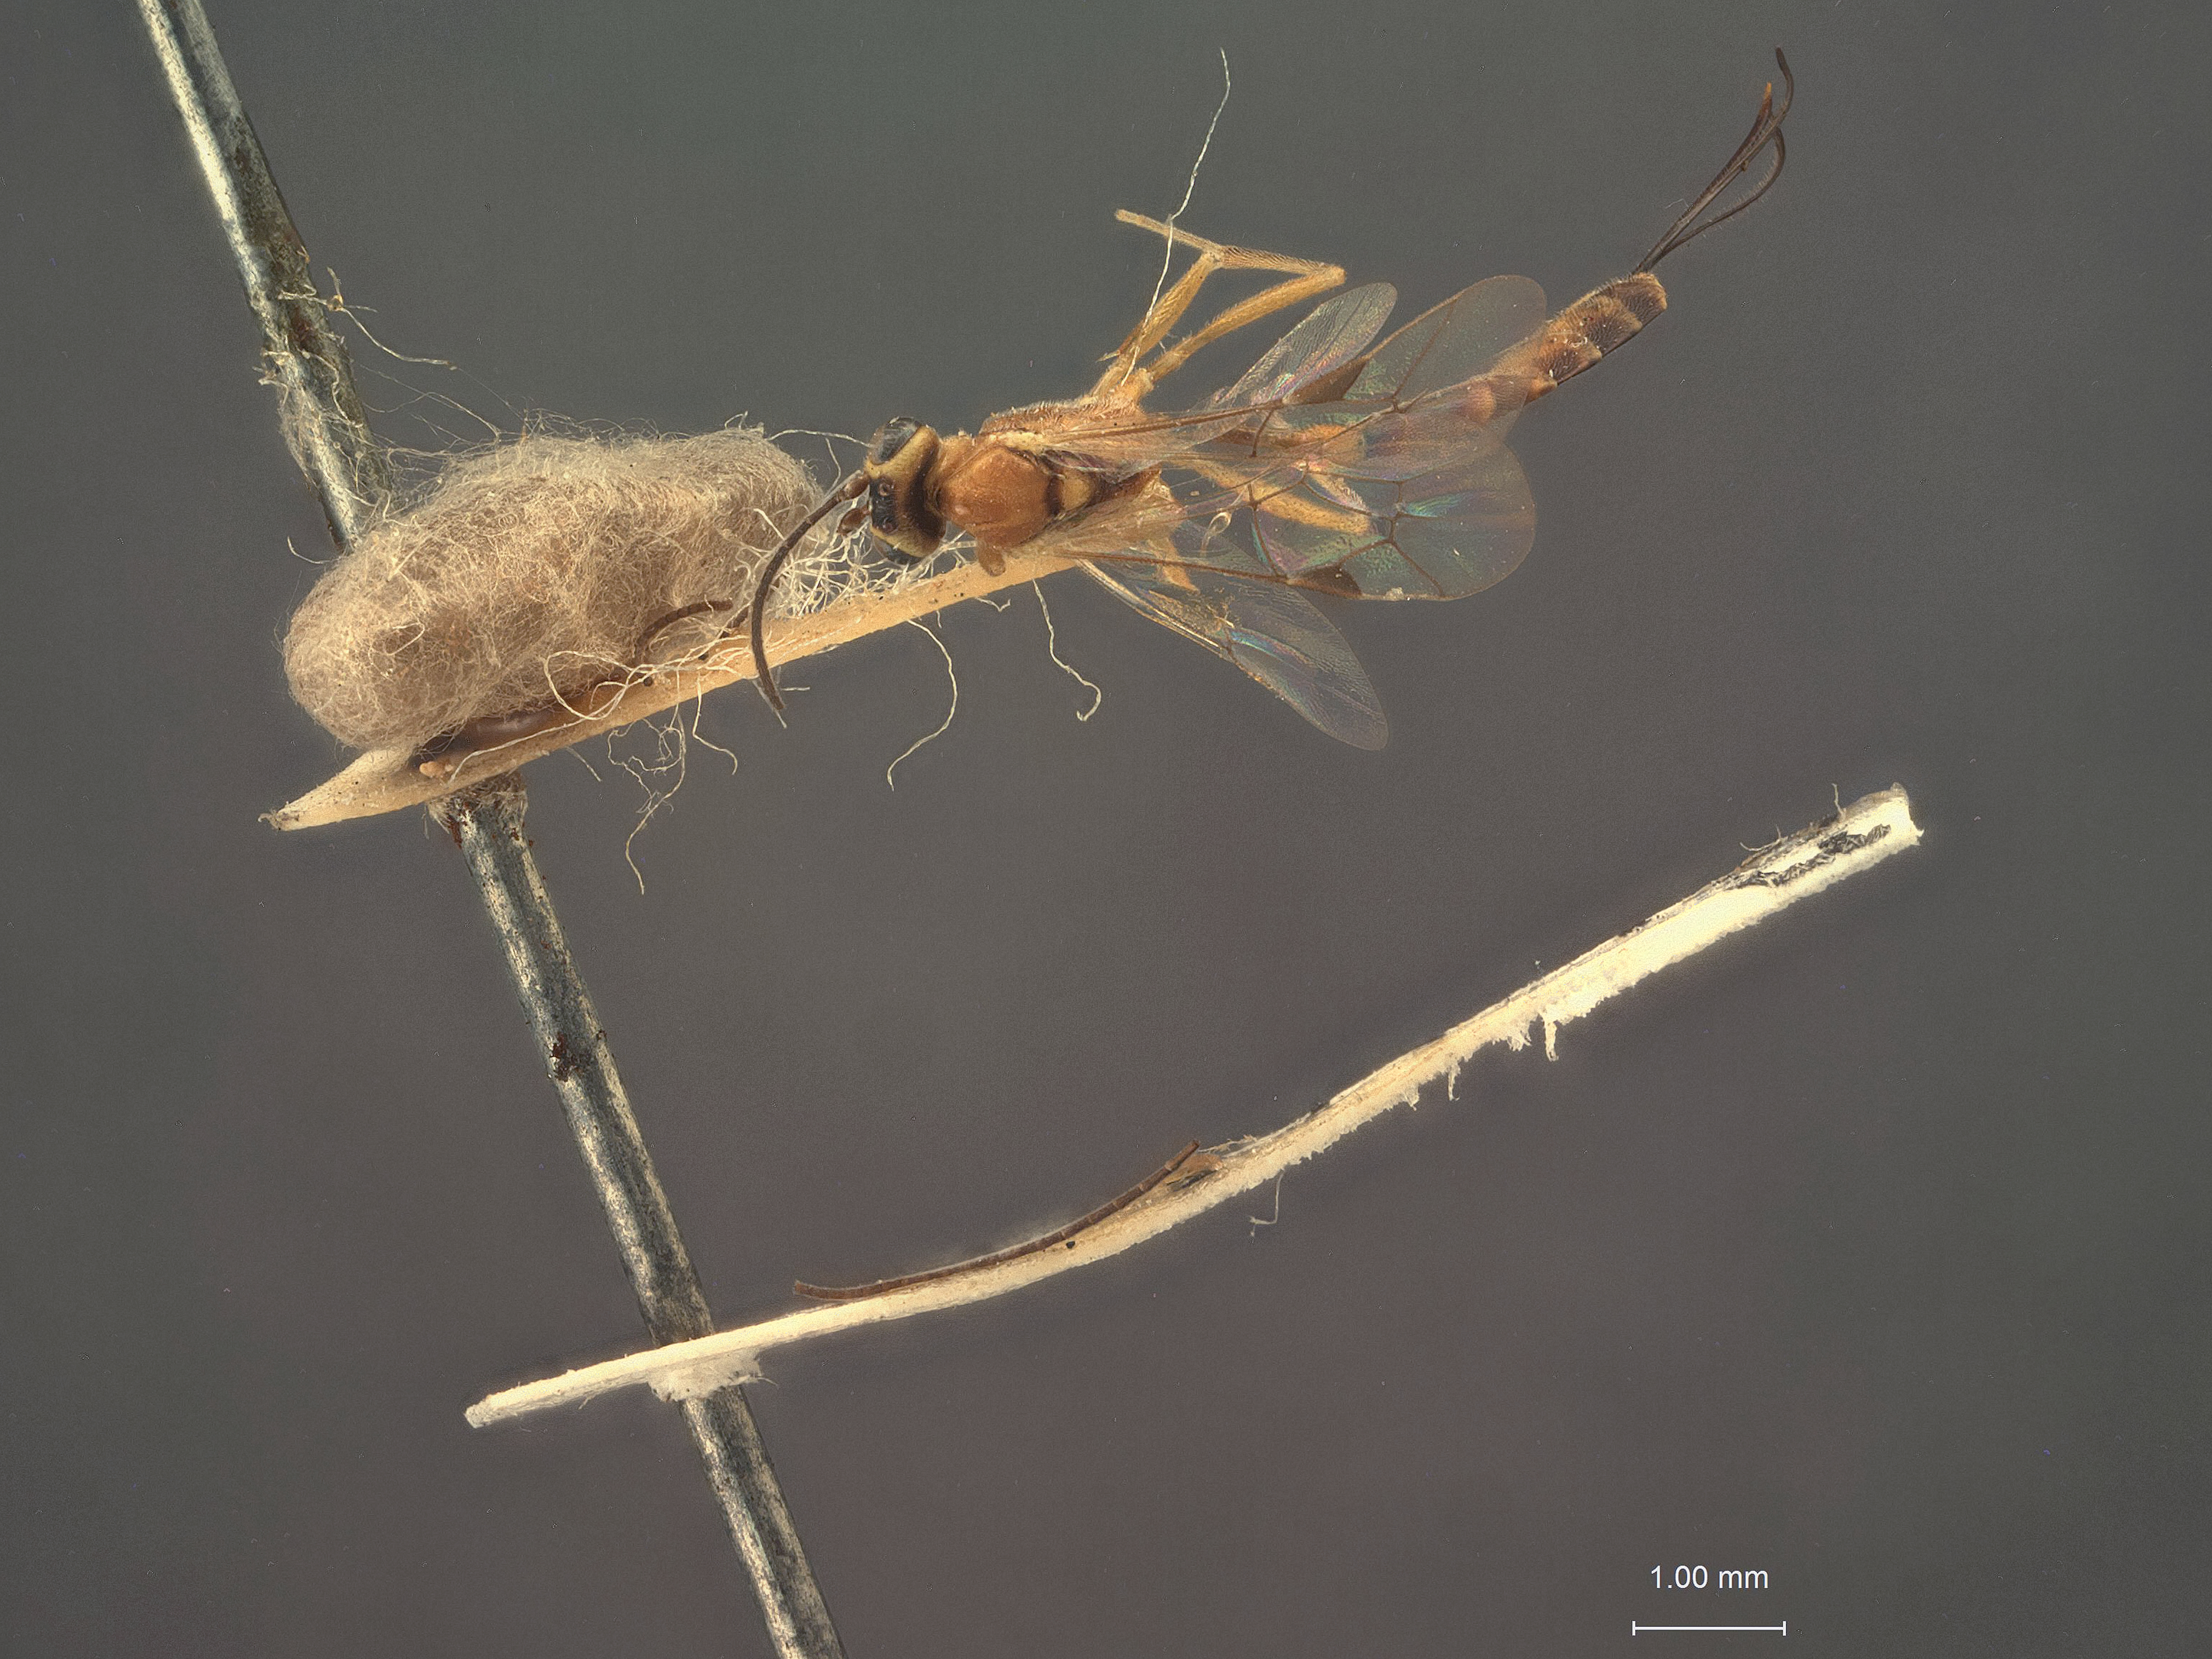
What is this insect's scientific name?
Cremastus tortricidis
